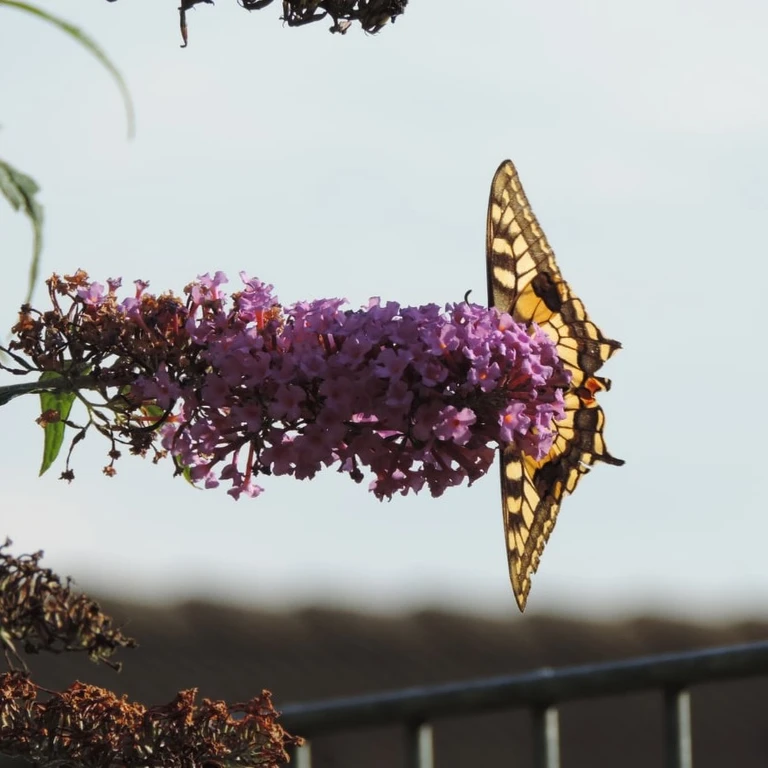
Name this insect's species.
Papilio machaon
